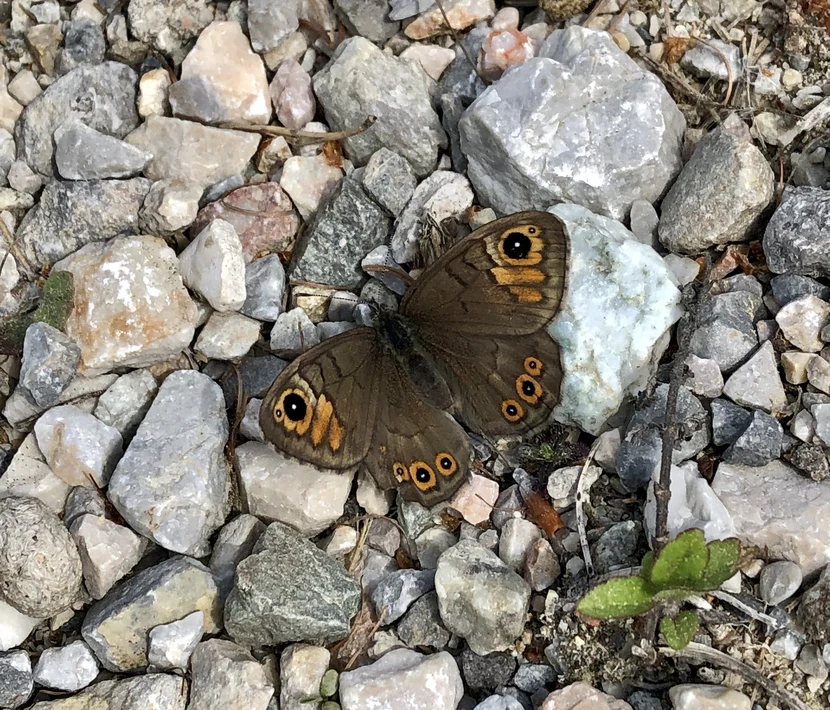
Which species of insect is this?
Lasiommata petropolitana (also Pararge petropolitana)
